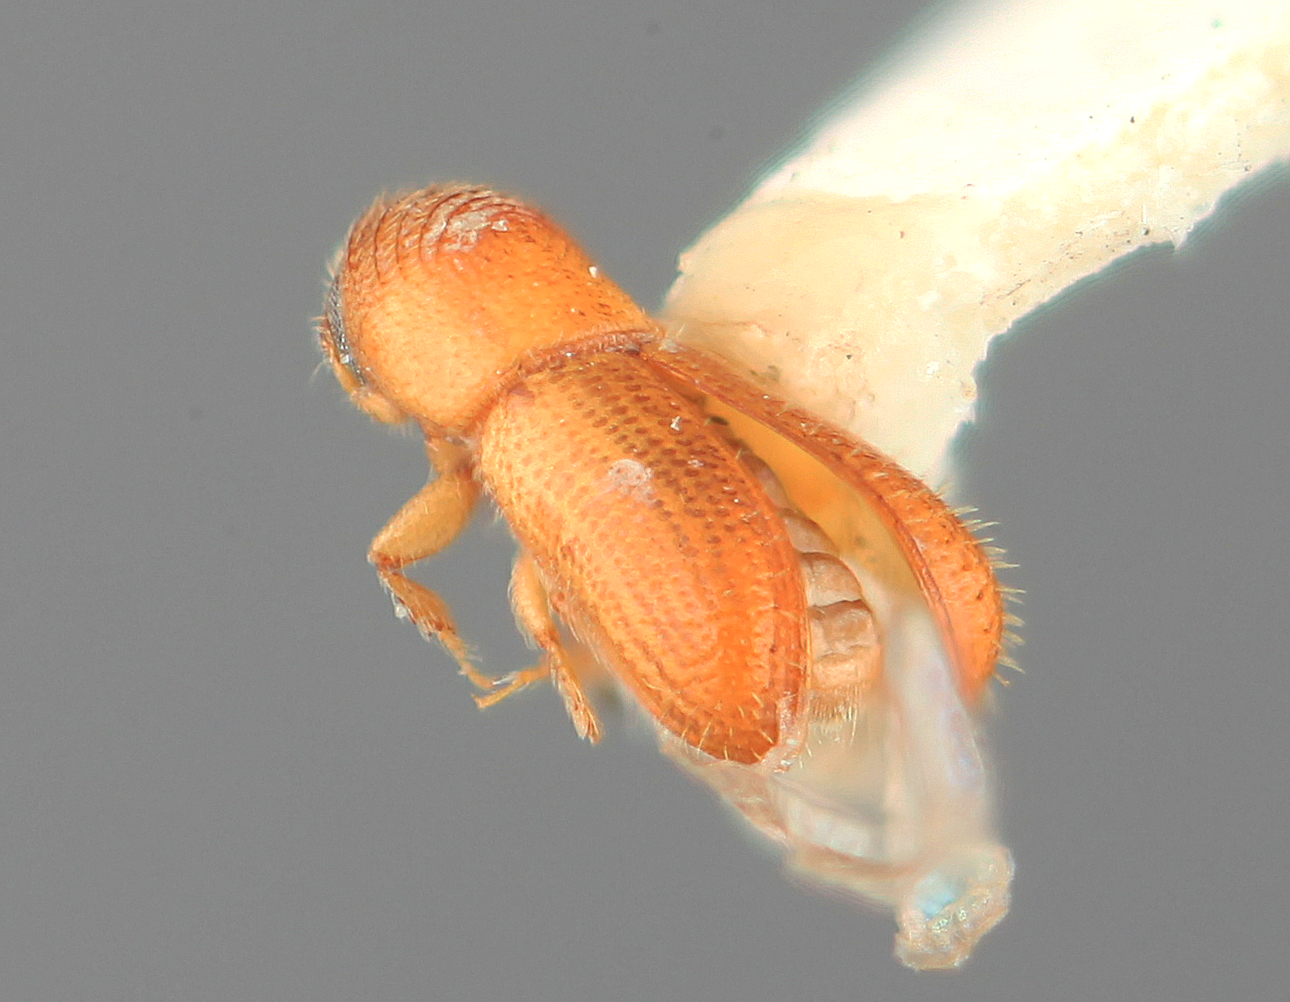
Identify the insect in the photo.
Pityophthorus galeritus
